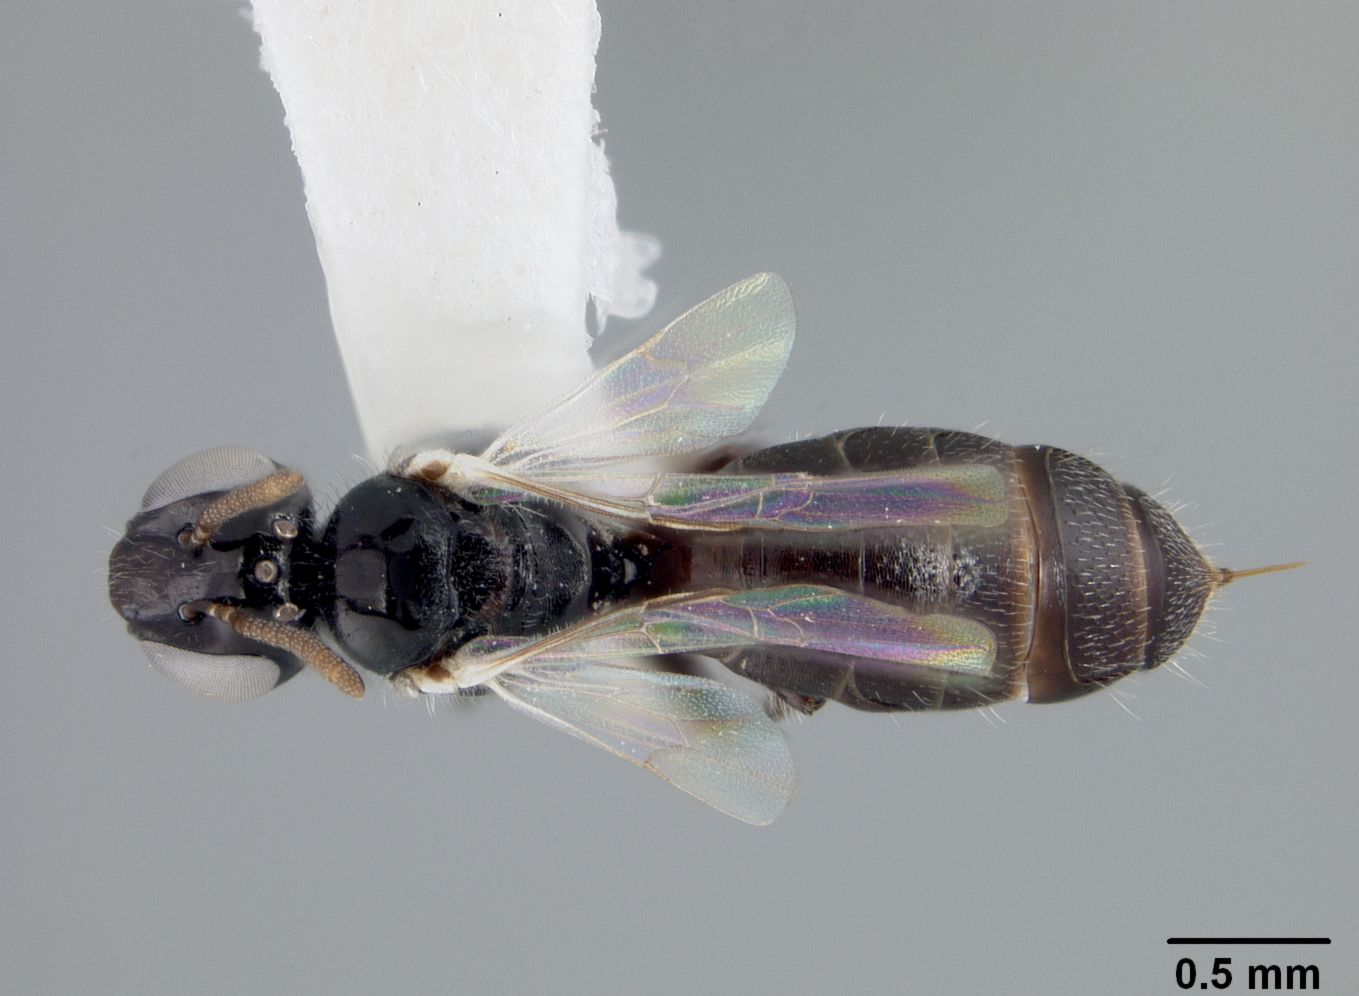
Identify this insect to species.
Halterapis minuta
